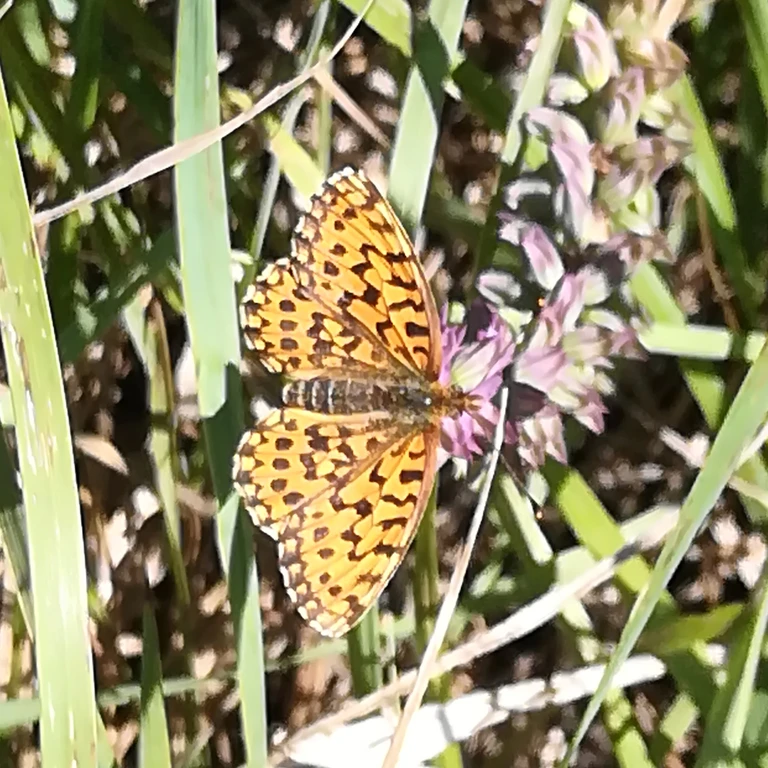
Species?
Boloria dia
